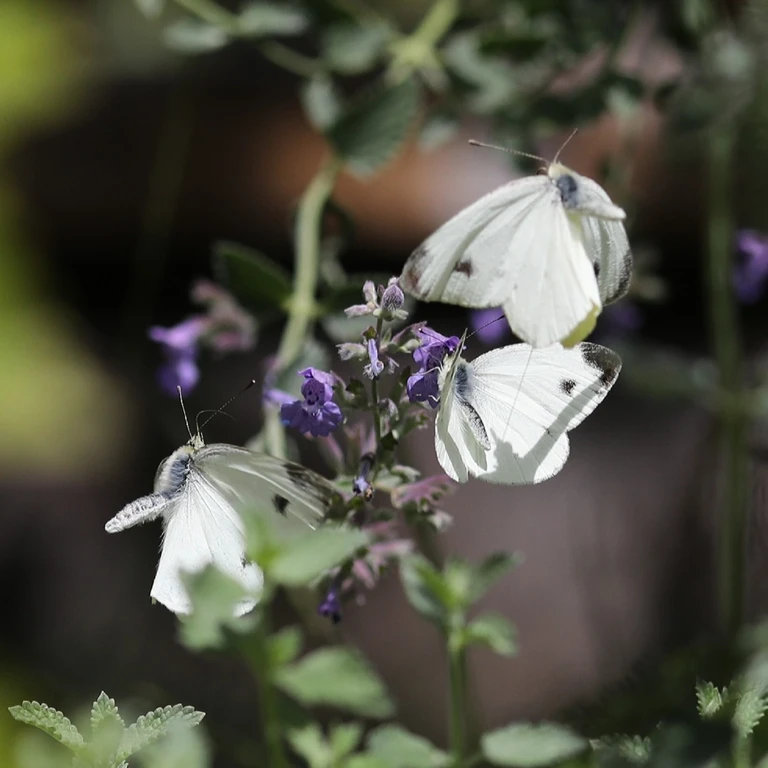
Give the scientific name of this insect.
Pieris mannii
